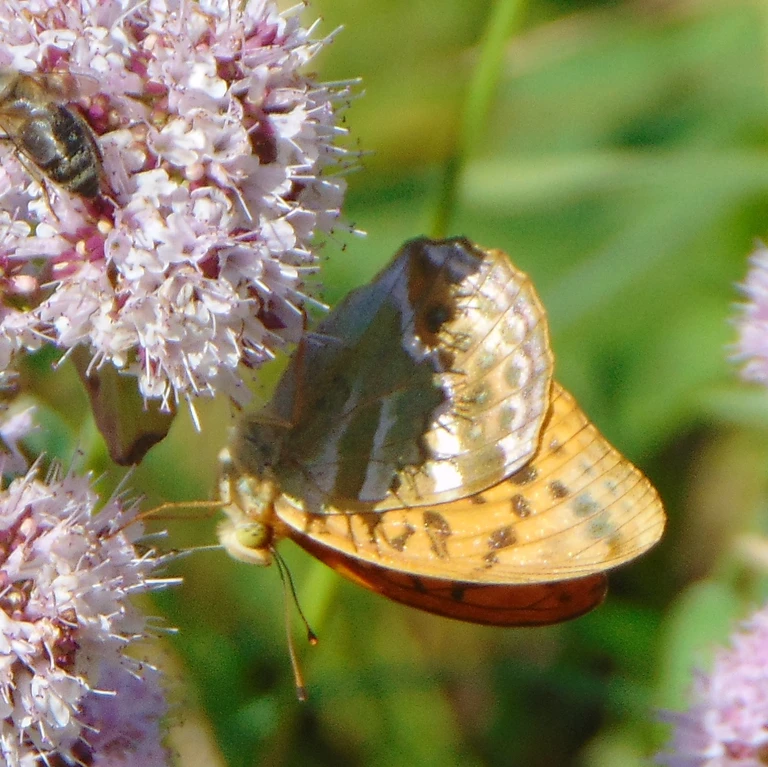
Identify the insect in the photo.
Argynnis paphia
